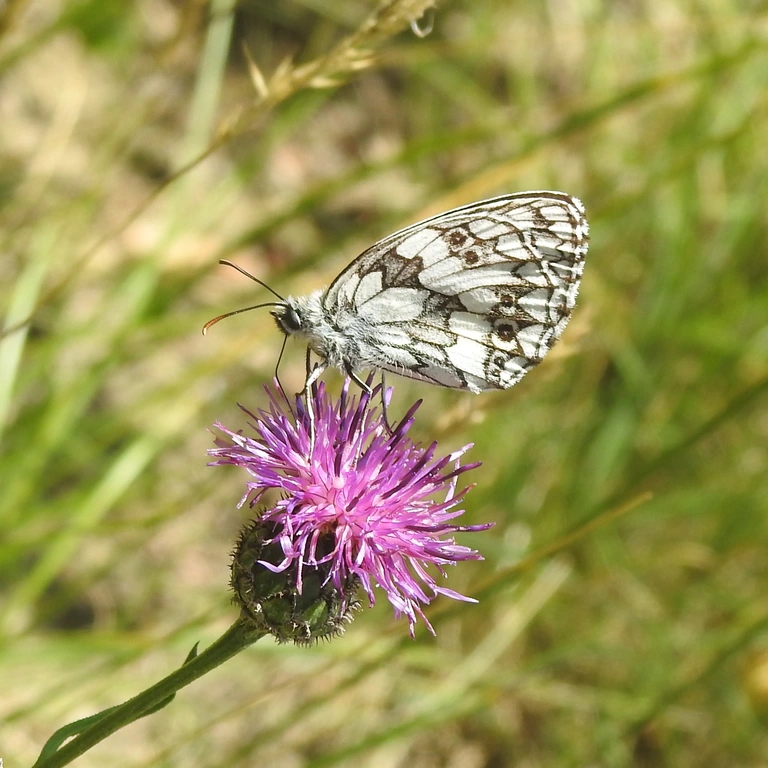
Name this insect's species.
Melanargia galathea
